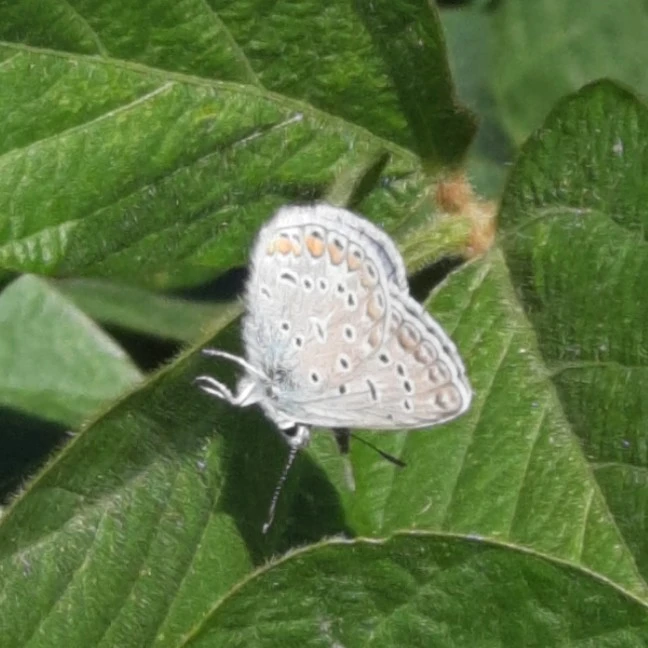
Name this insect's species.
Polyommatus icarus
